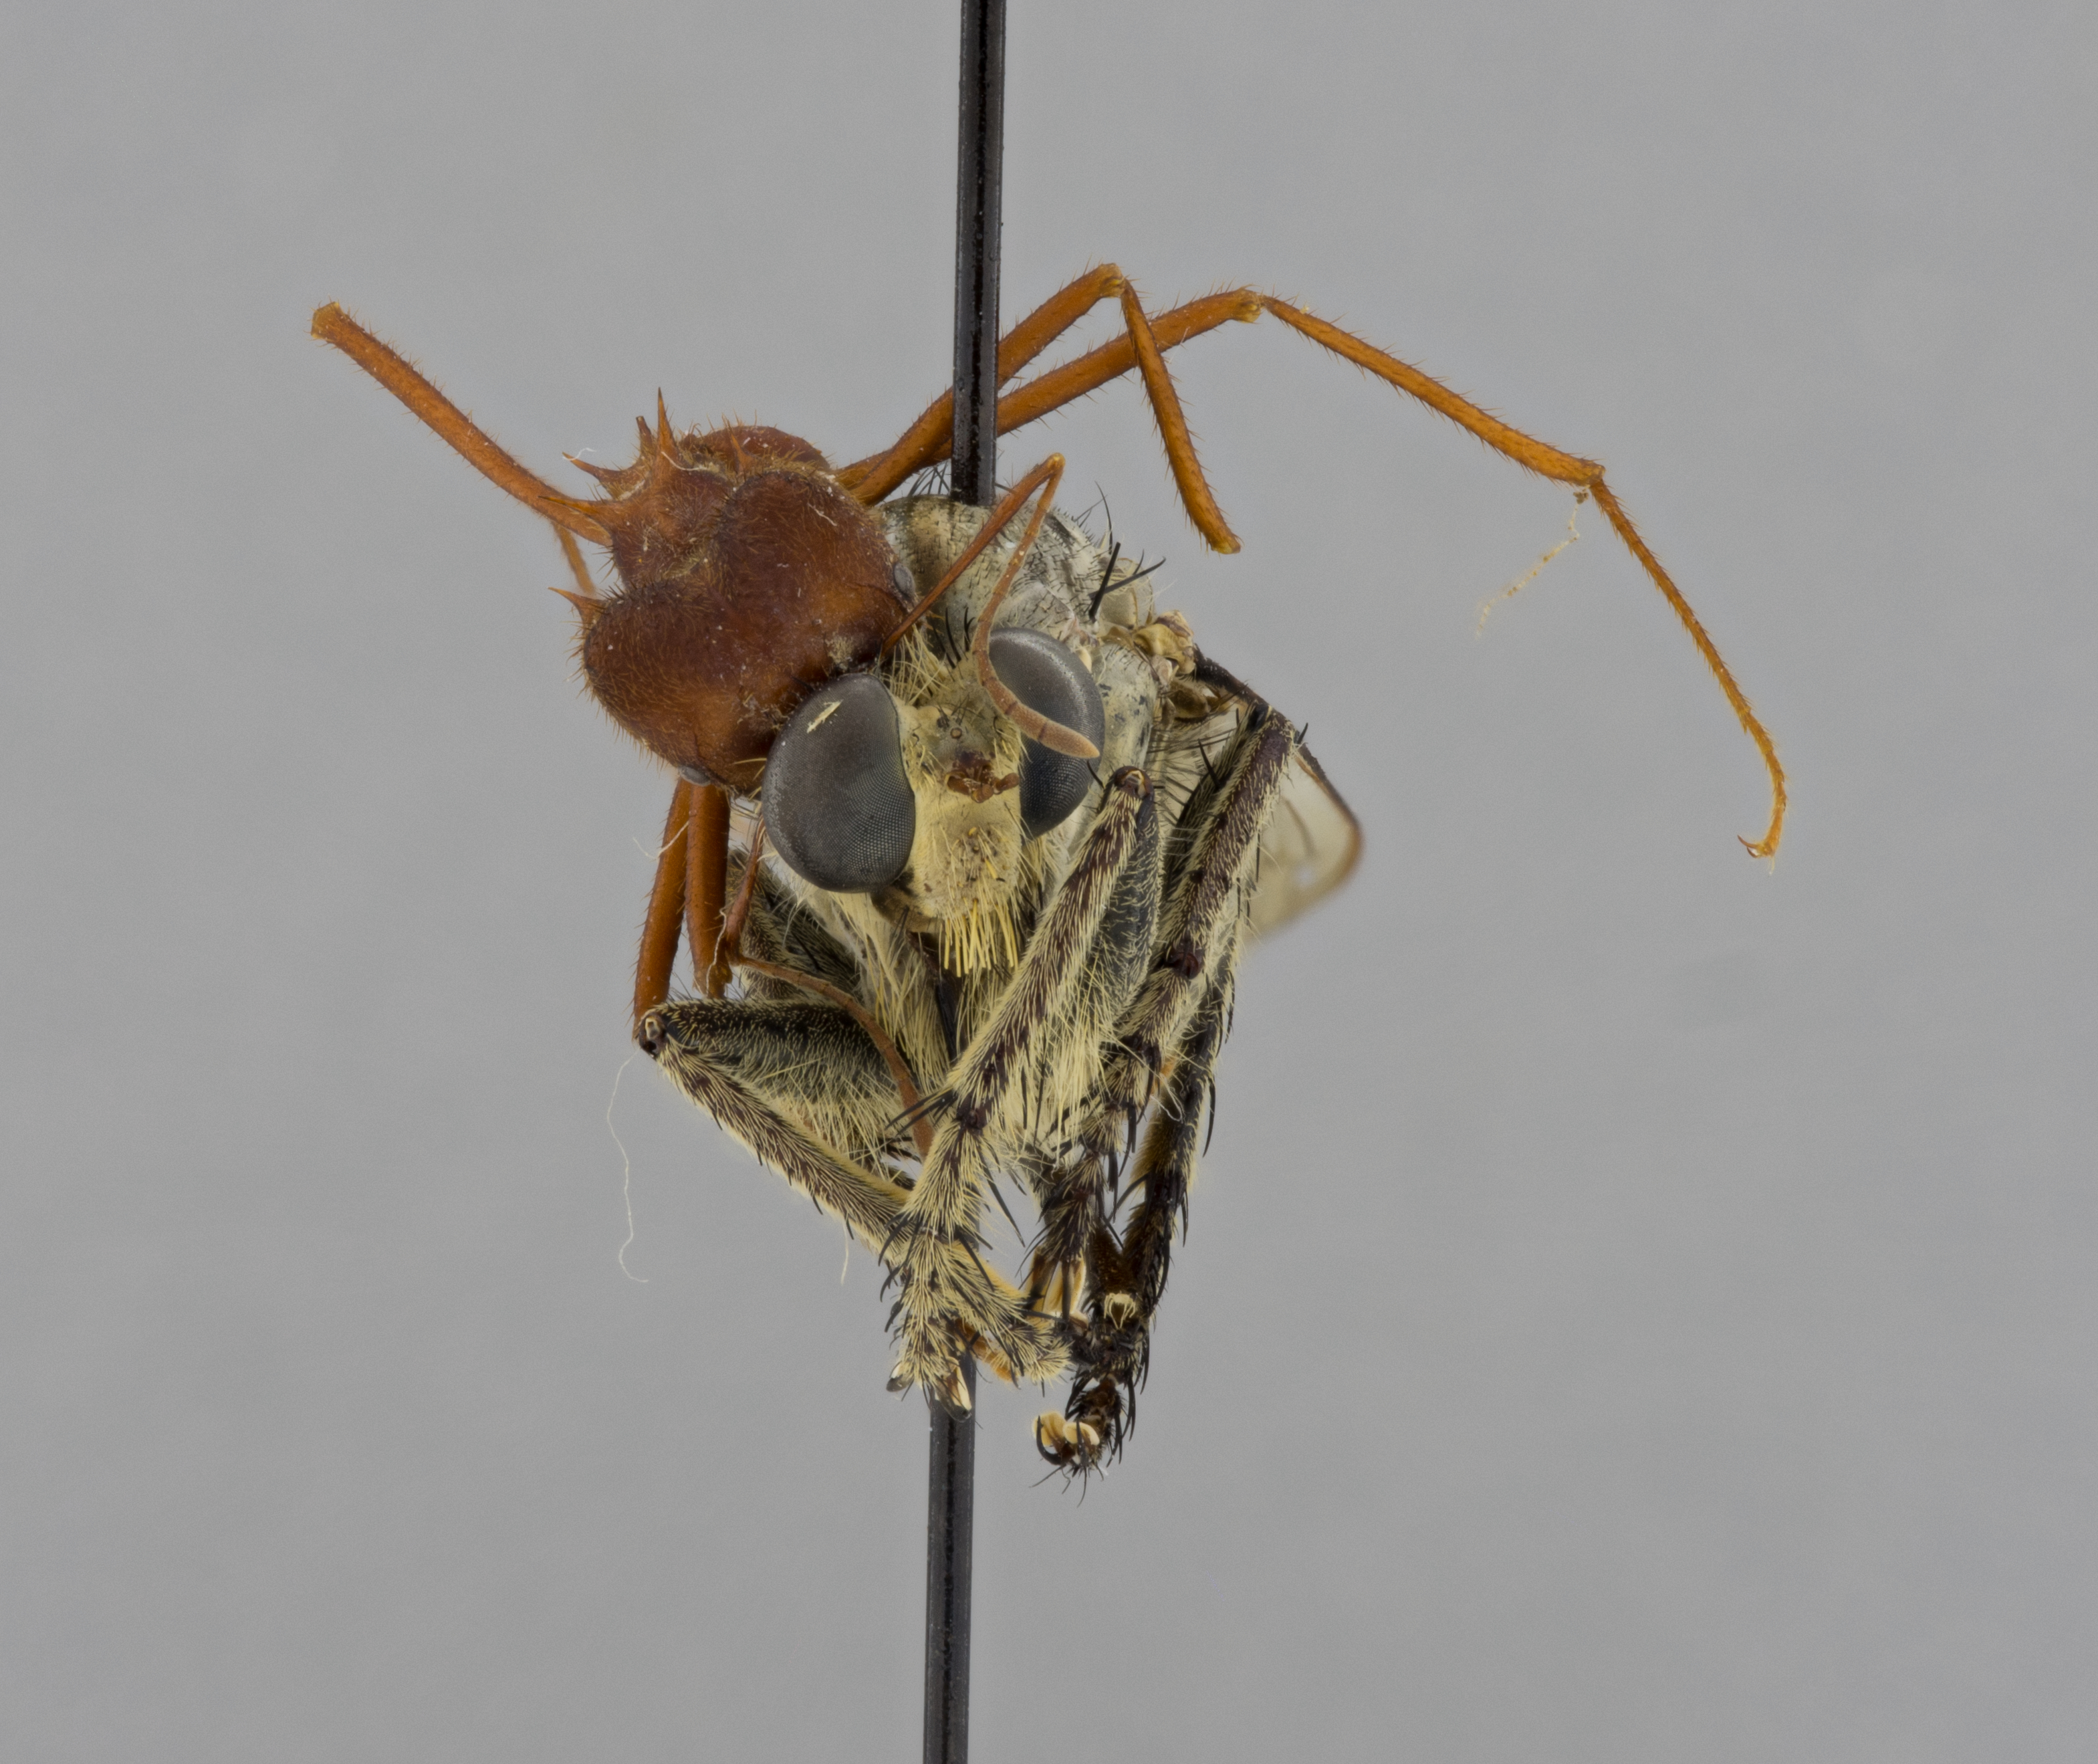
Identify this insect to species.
Triorla striola
